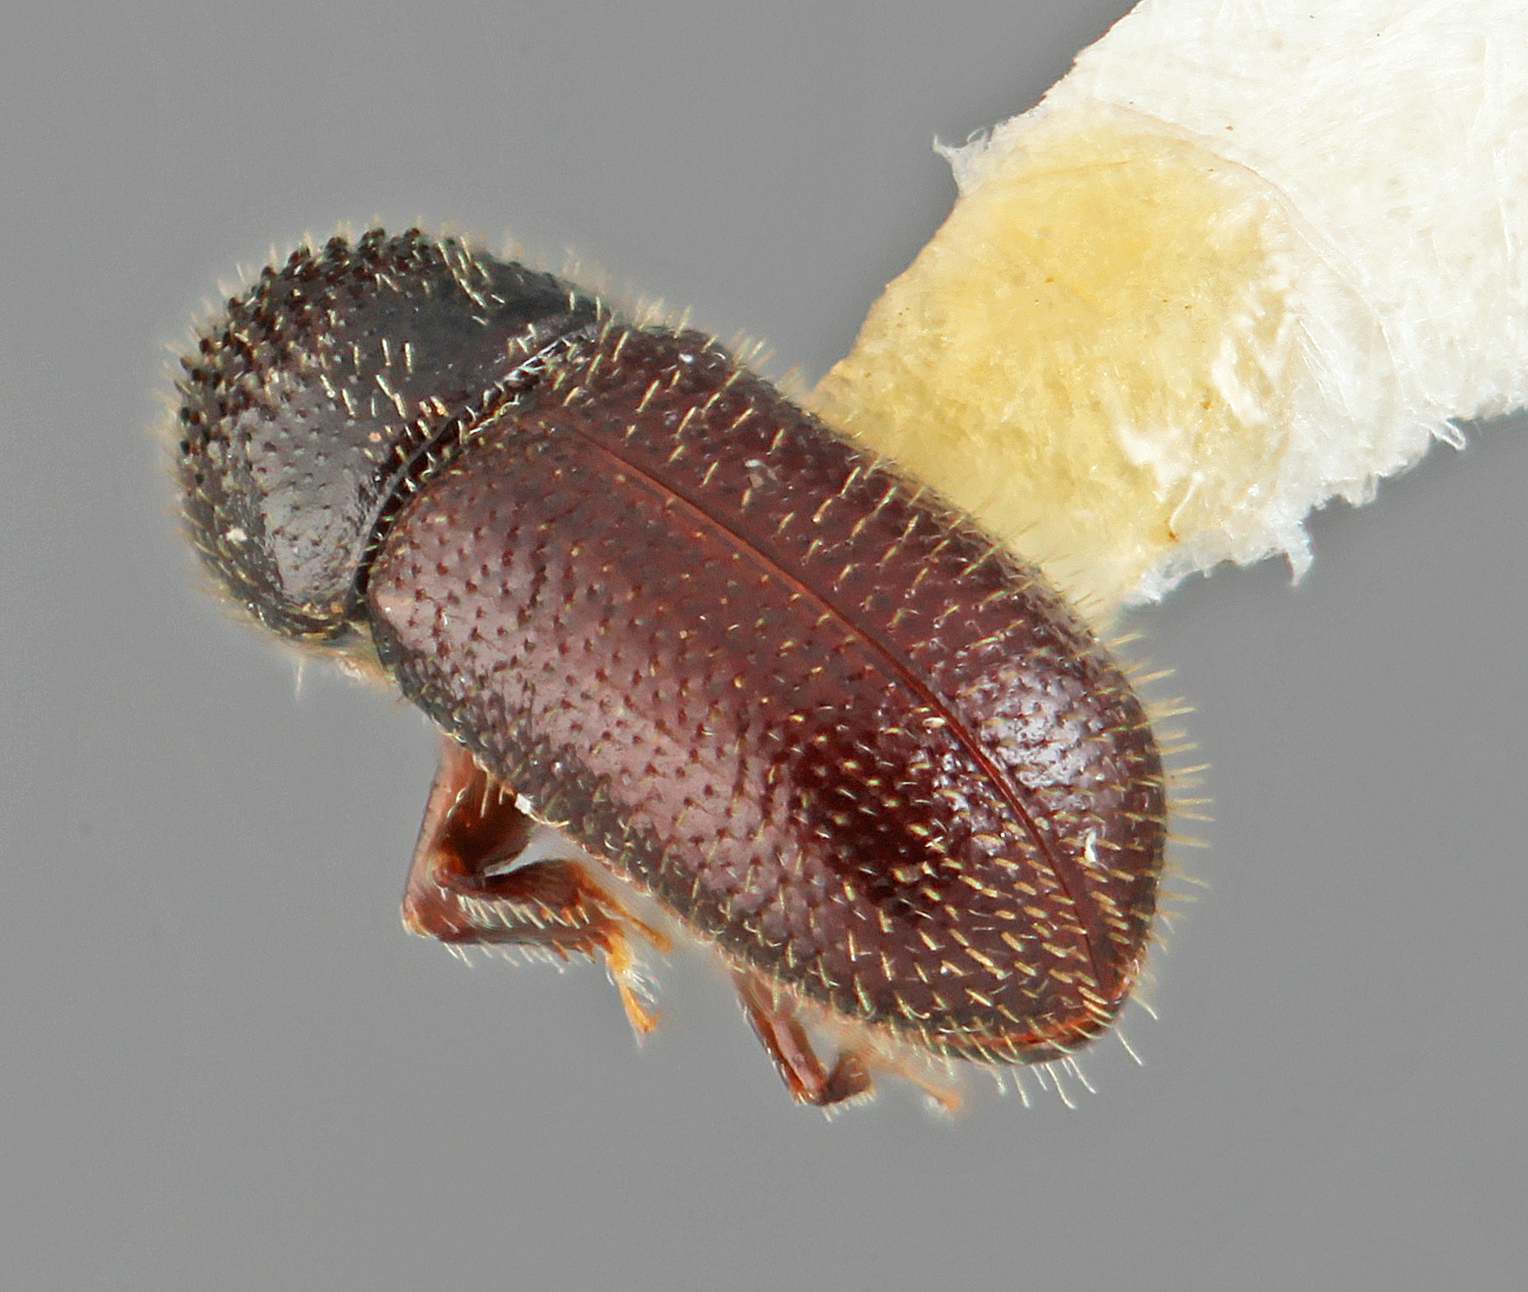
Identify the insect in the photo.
Cryphalomorphus nubilis
